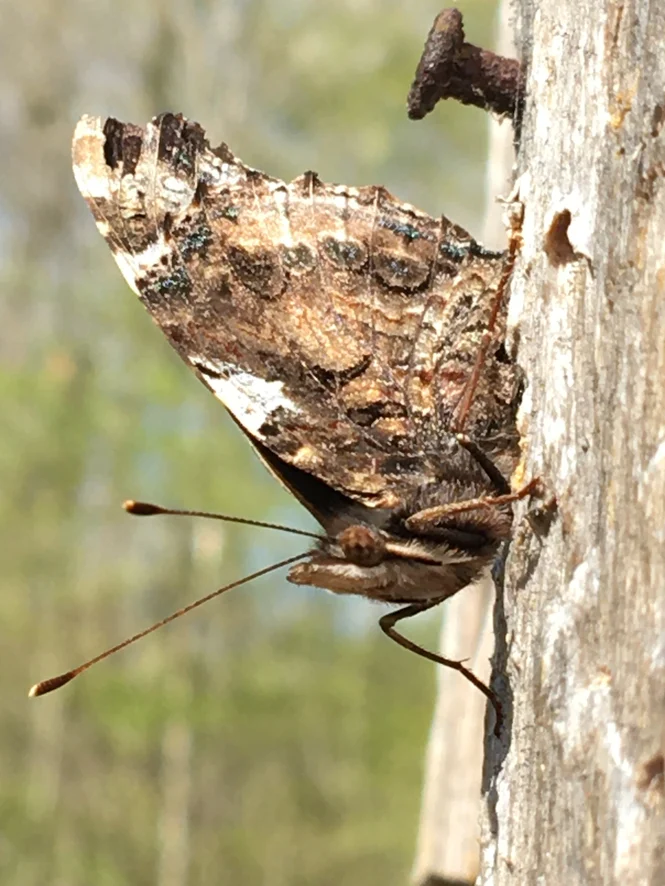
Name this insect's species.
Vanessa atalanta
